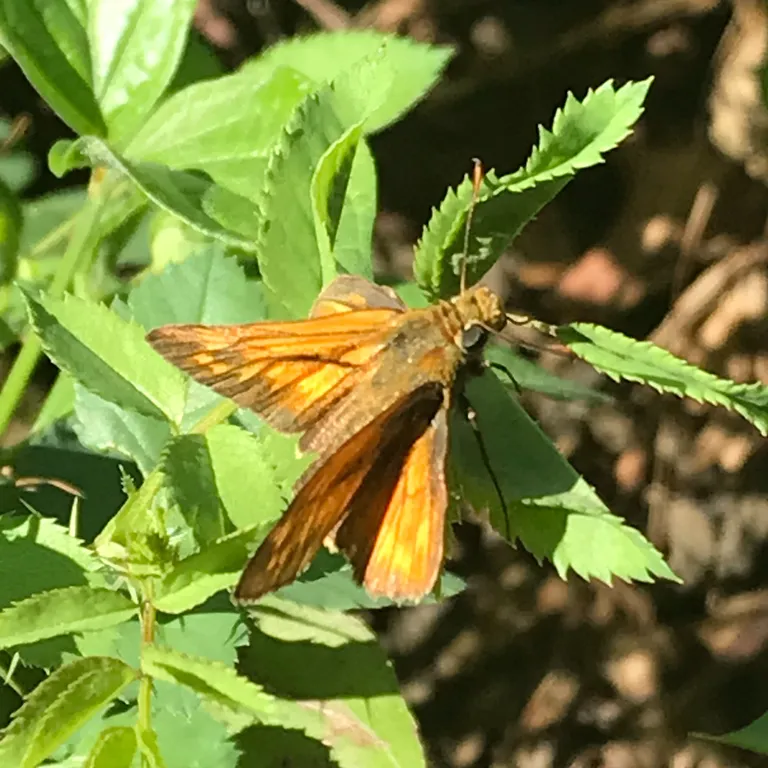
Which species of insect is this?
Ochlodes sylvanus (also Ochlodes venata)
